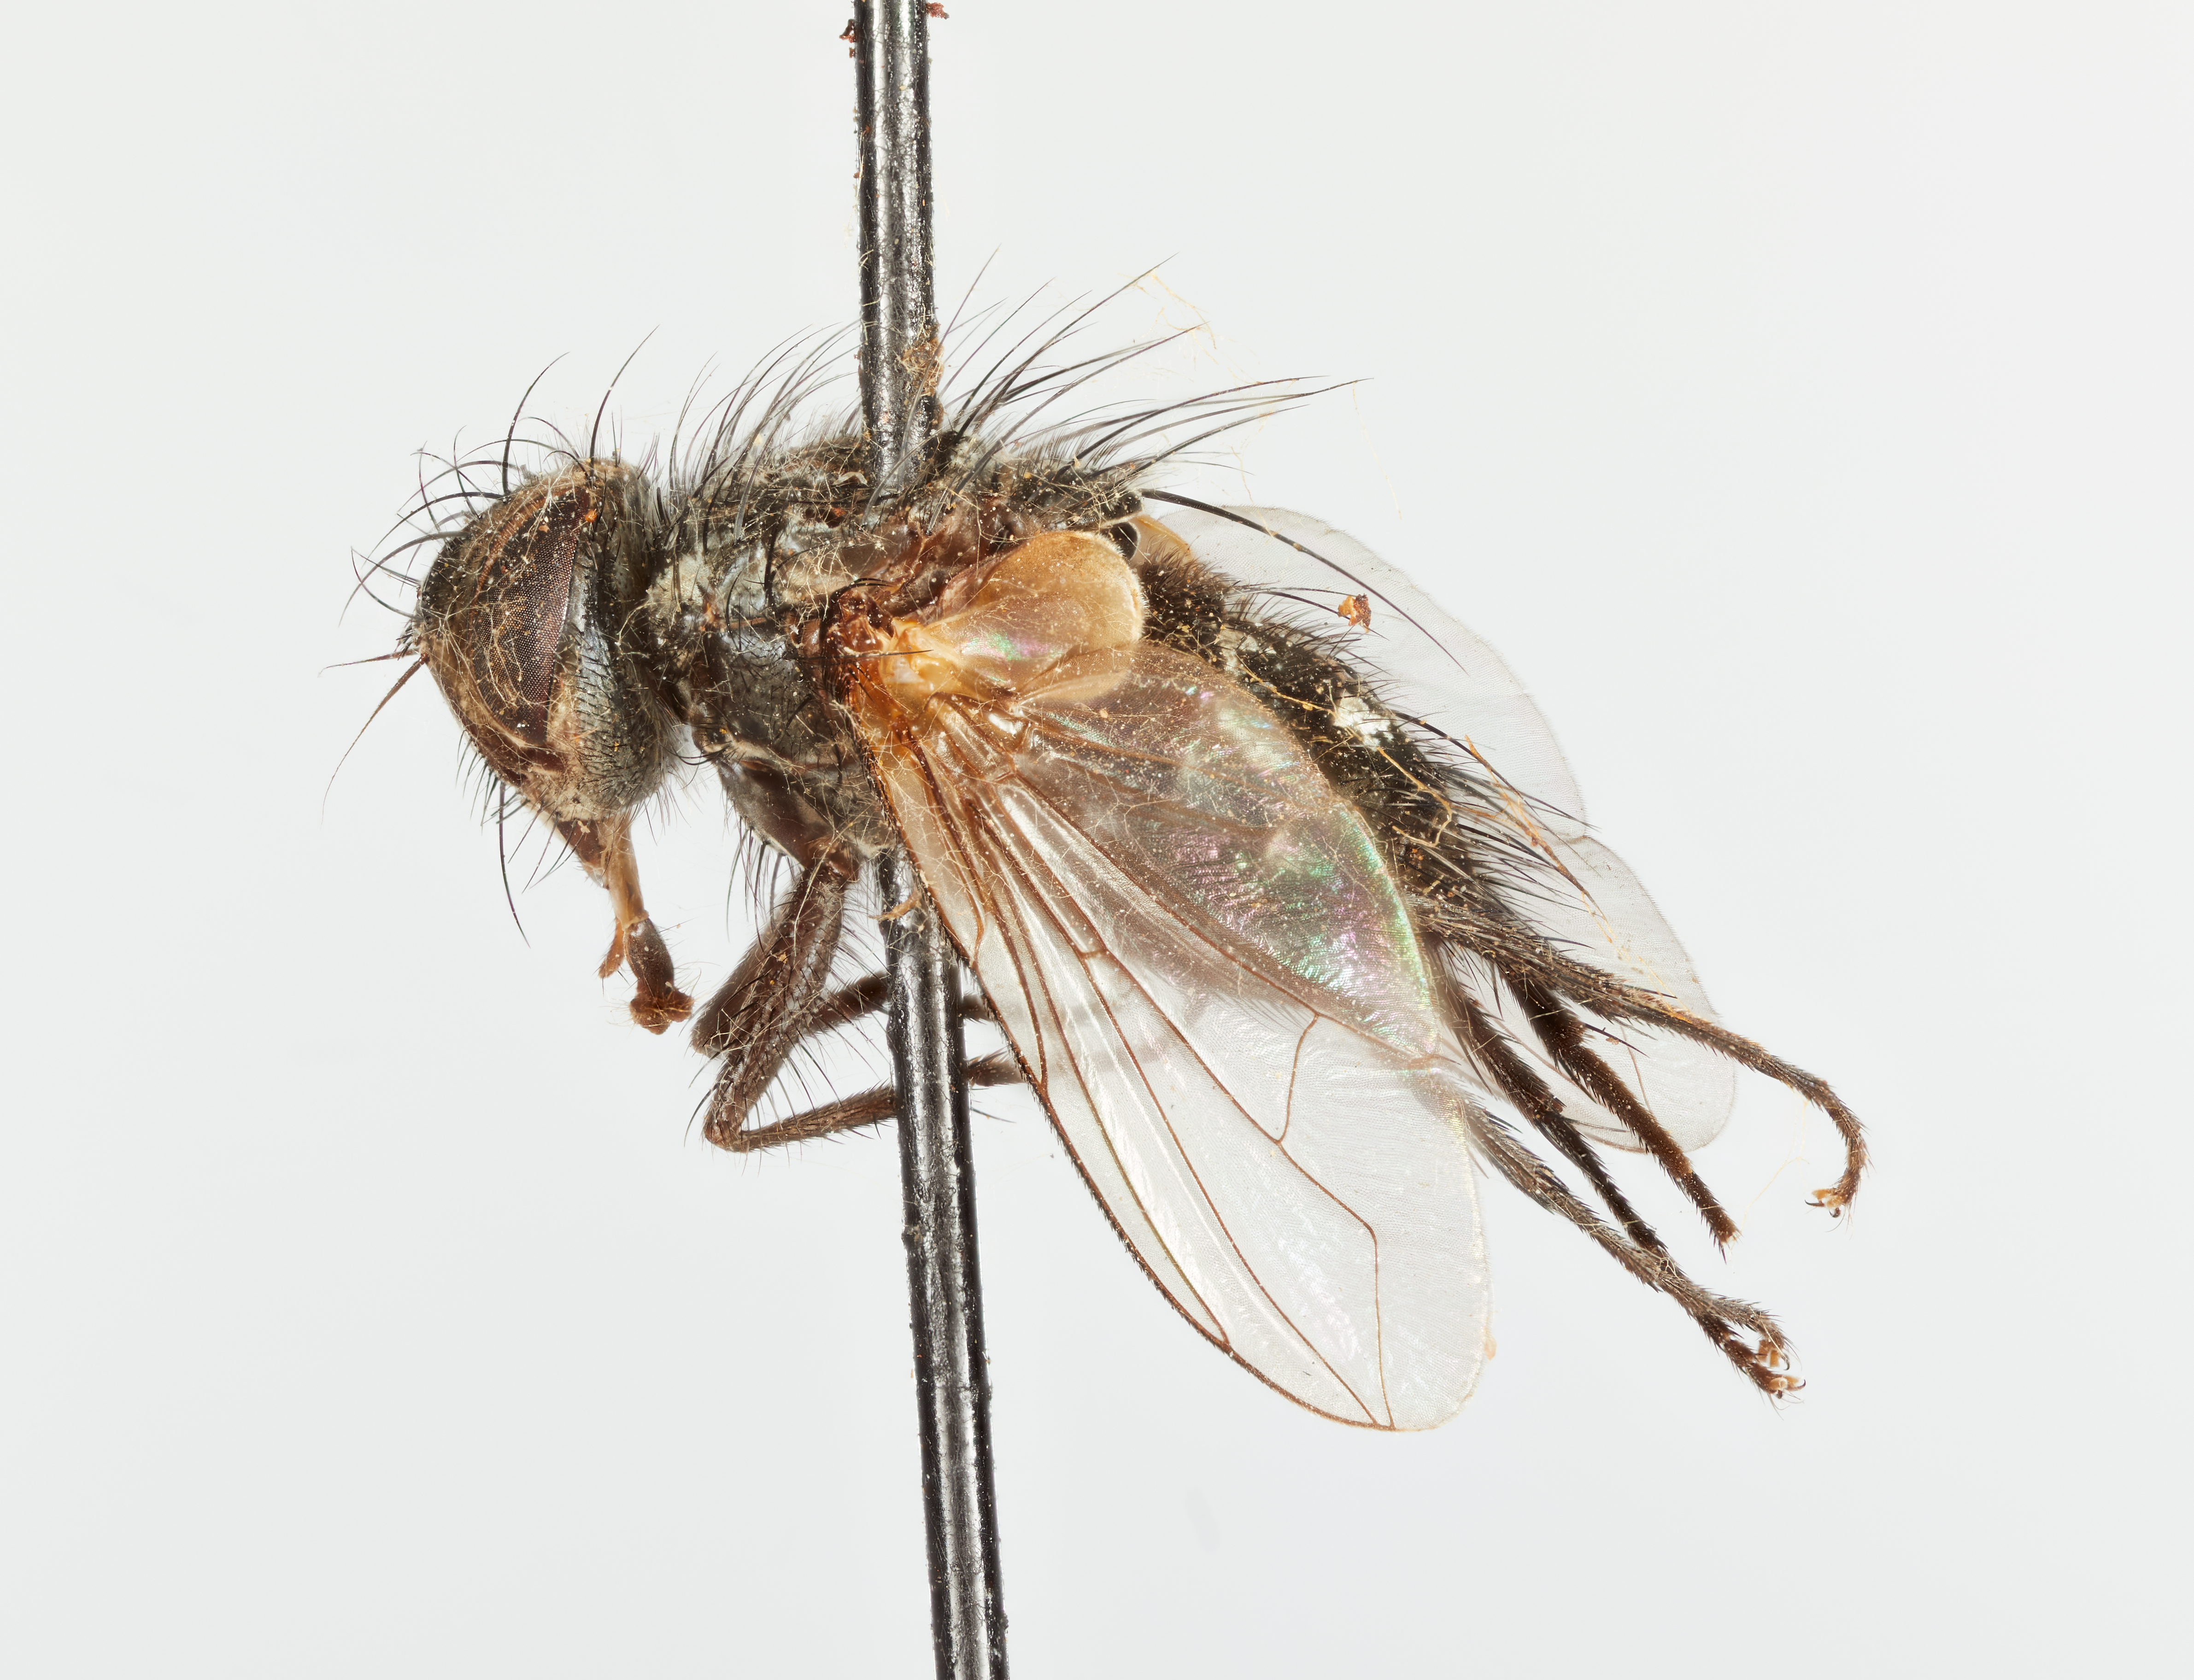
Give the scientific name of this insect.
Myiopharus subaeneus
